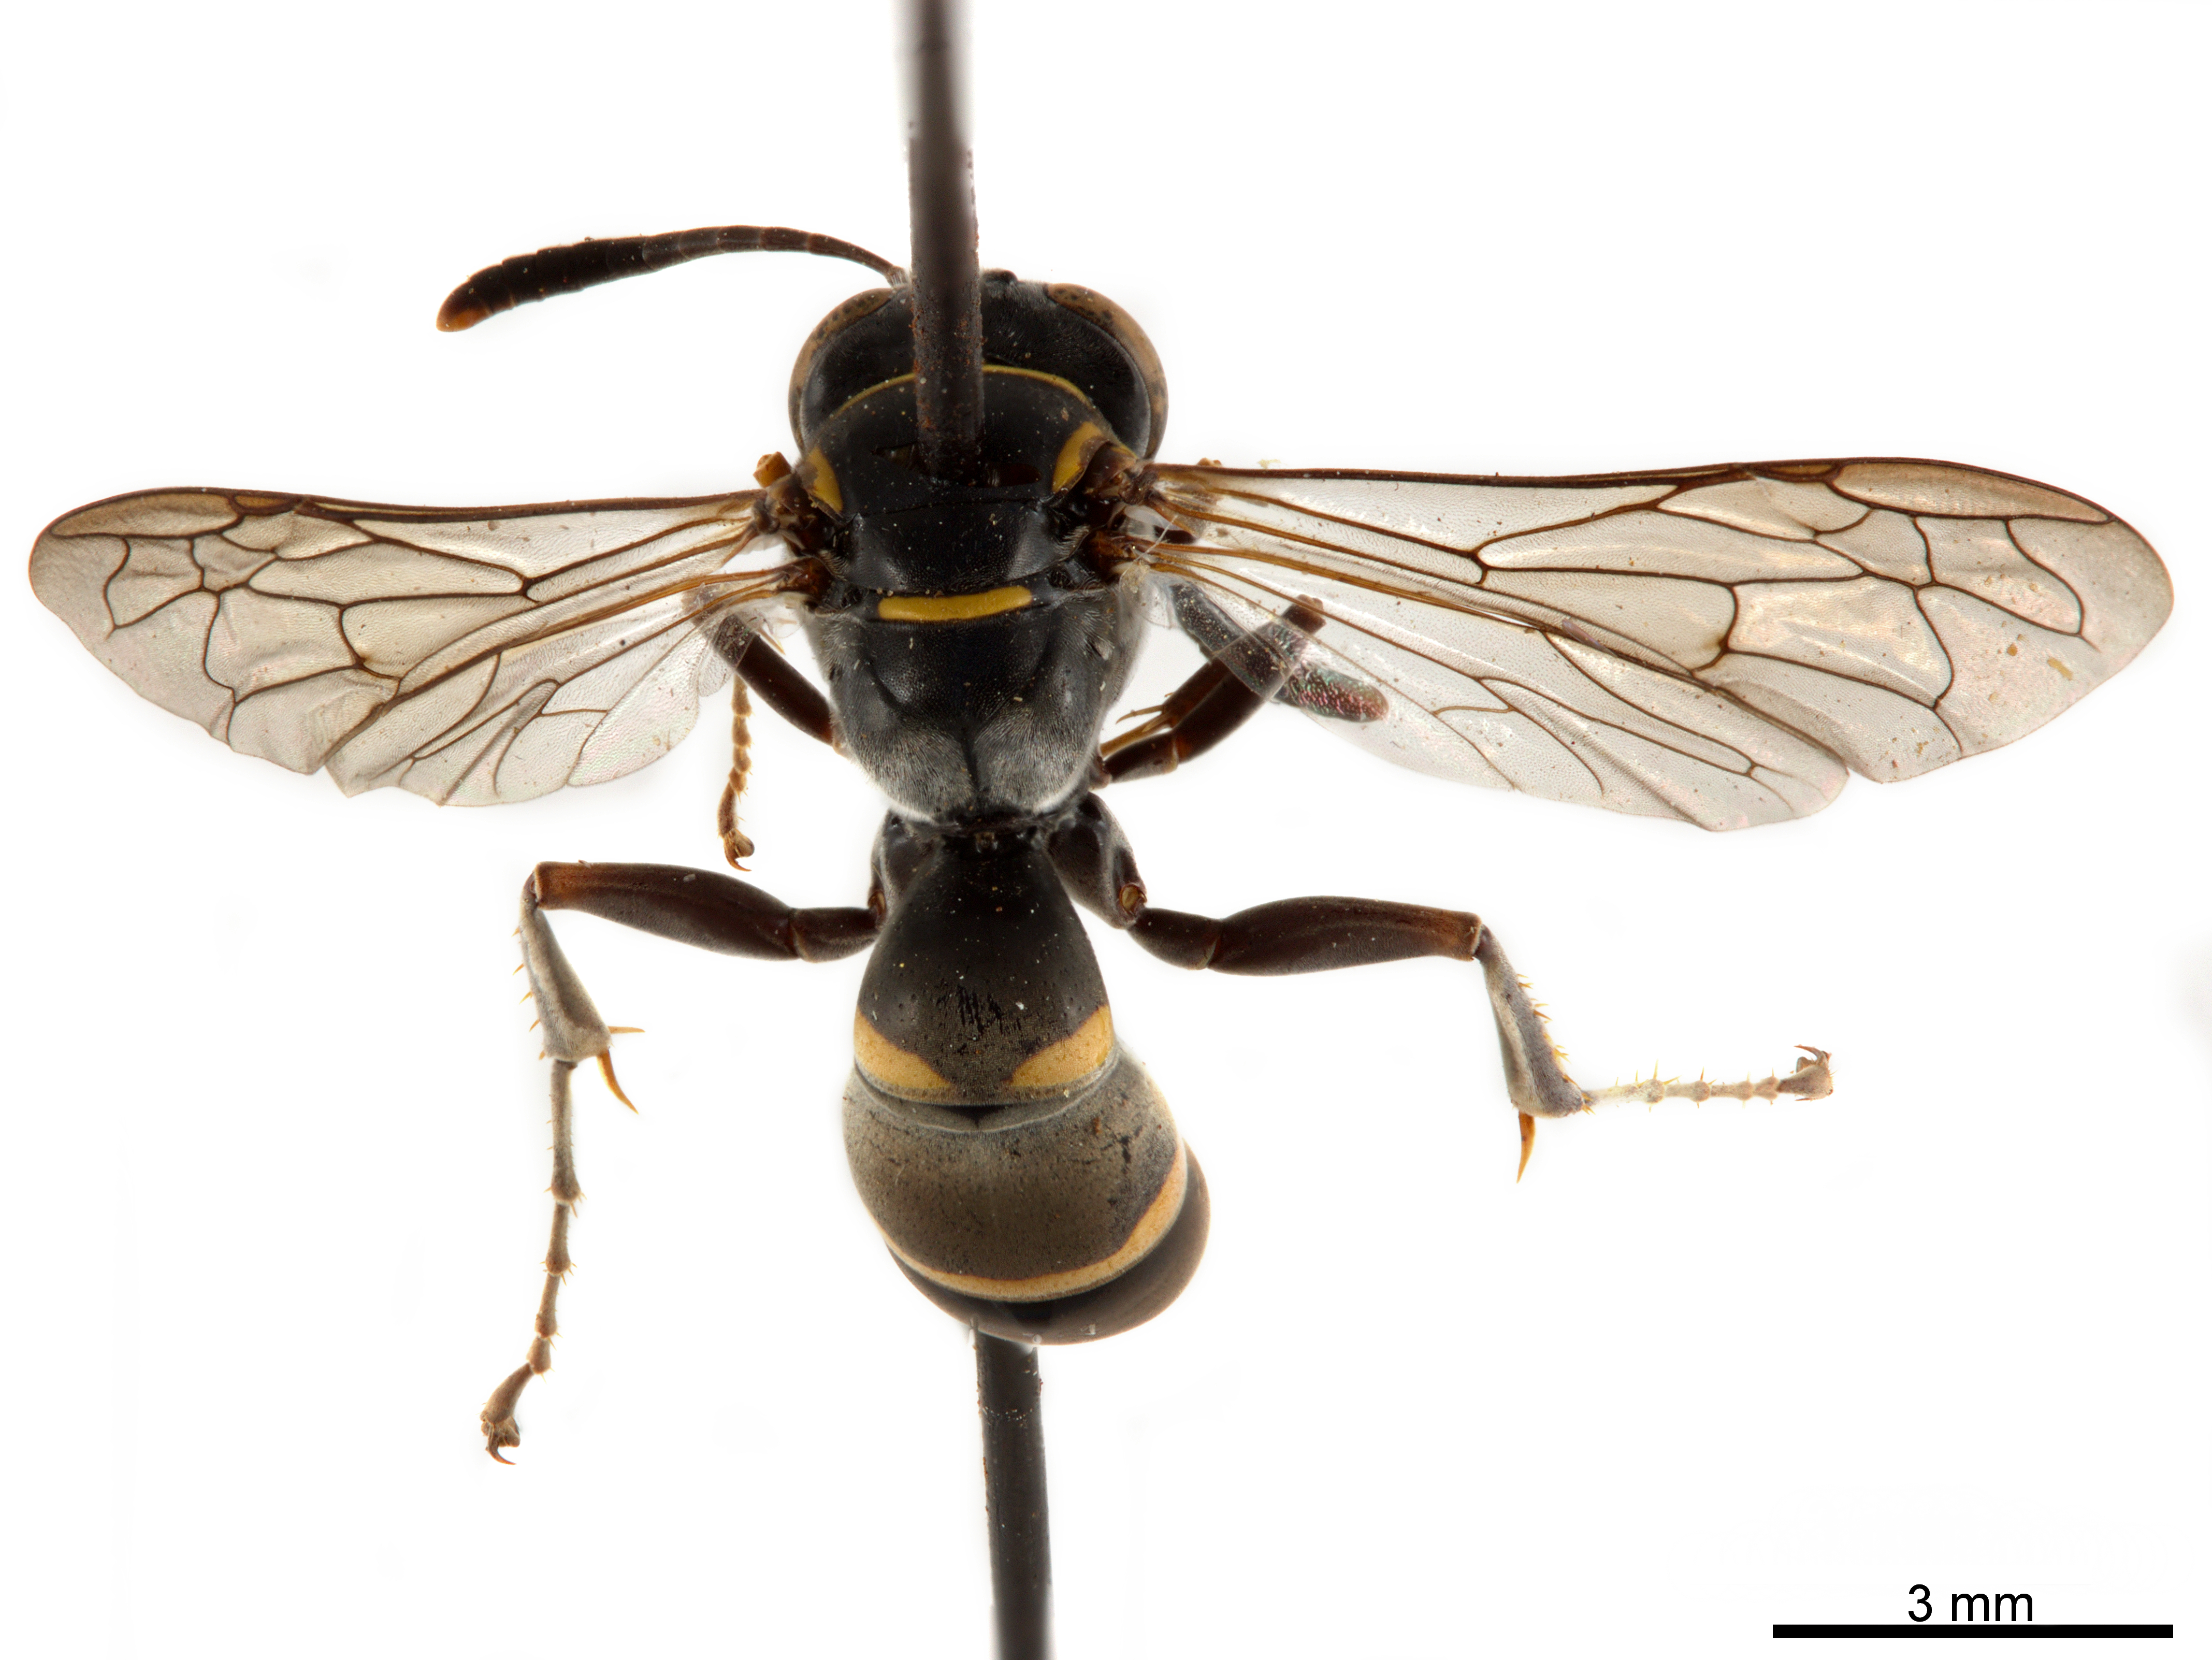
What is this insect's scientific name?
Tanyoprymnus moneduloides
